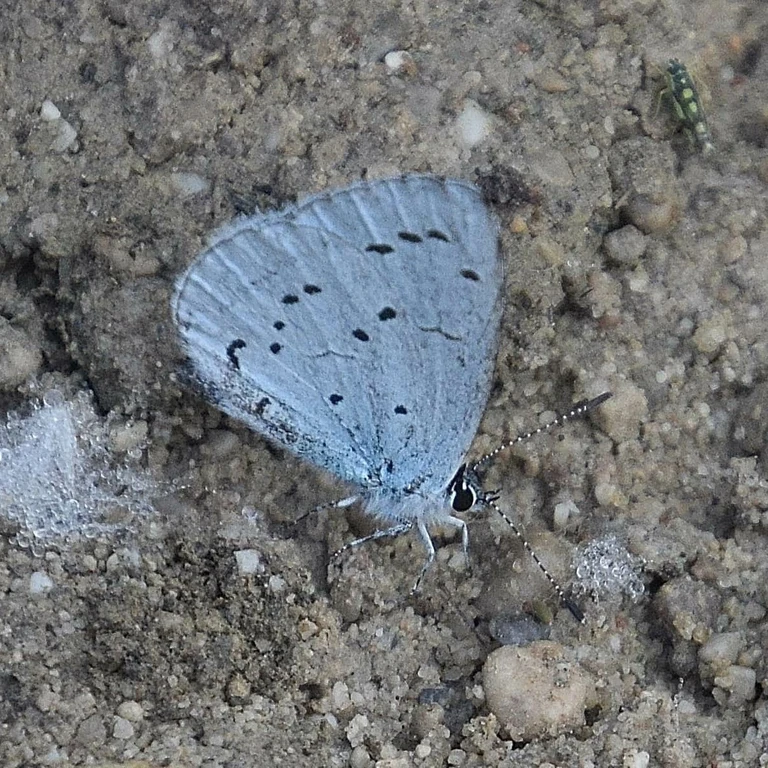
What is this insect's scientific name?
Celastrina argiolus
